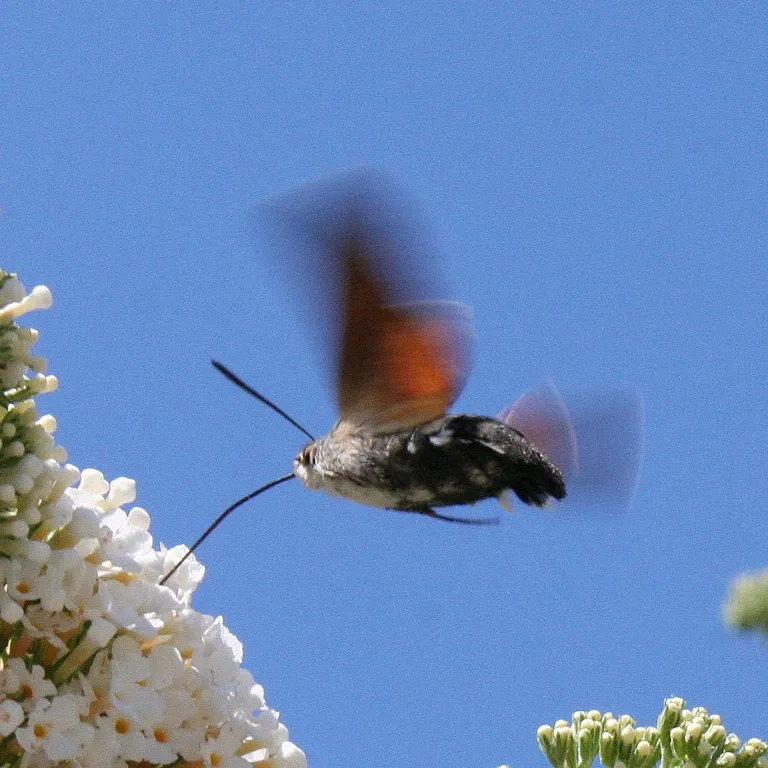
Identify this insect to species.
Macroglossum stellatarum
